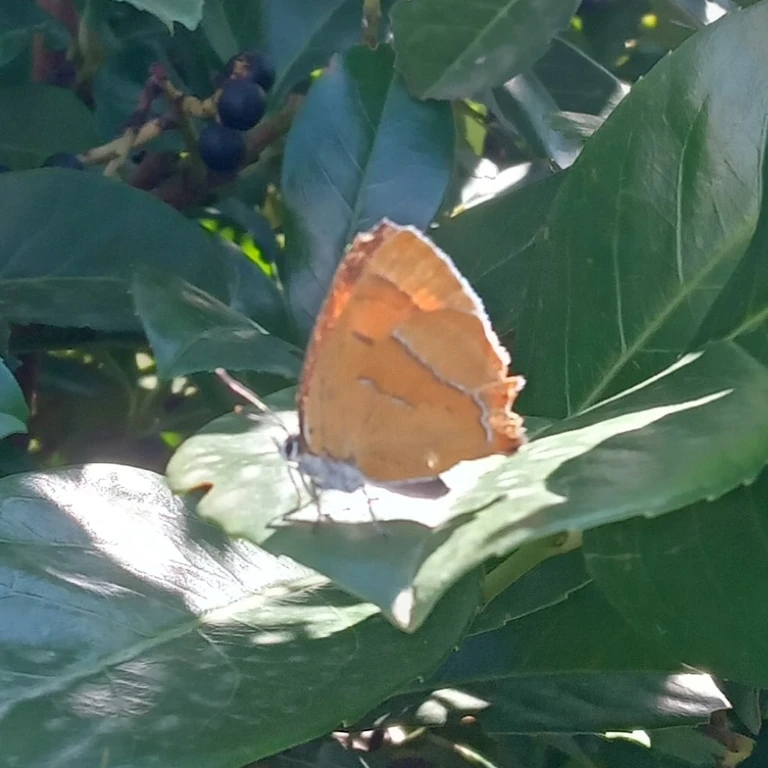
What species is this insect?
Thecla betulae
